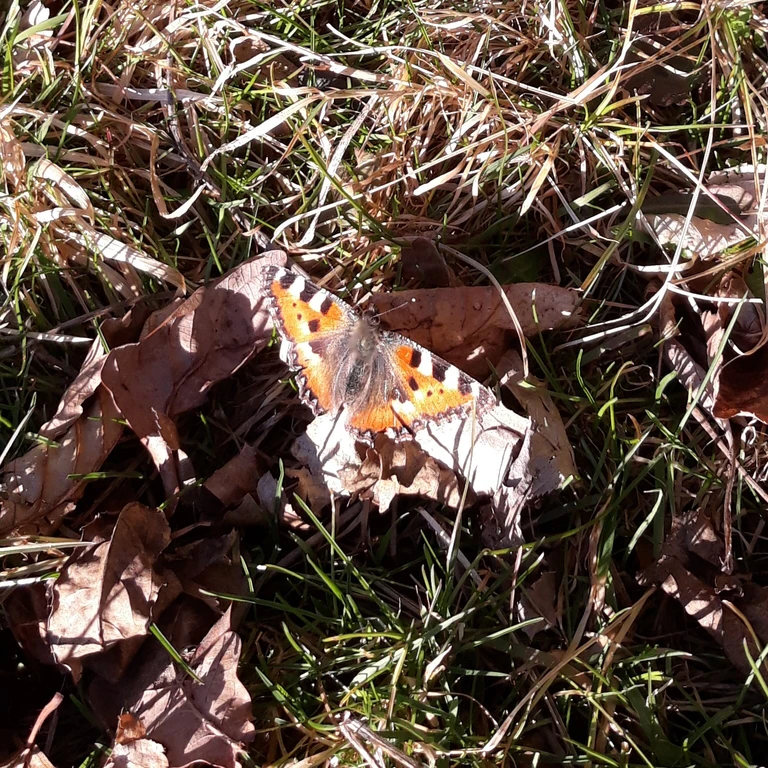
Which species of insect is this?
Aglais urticae
